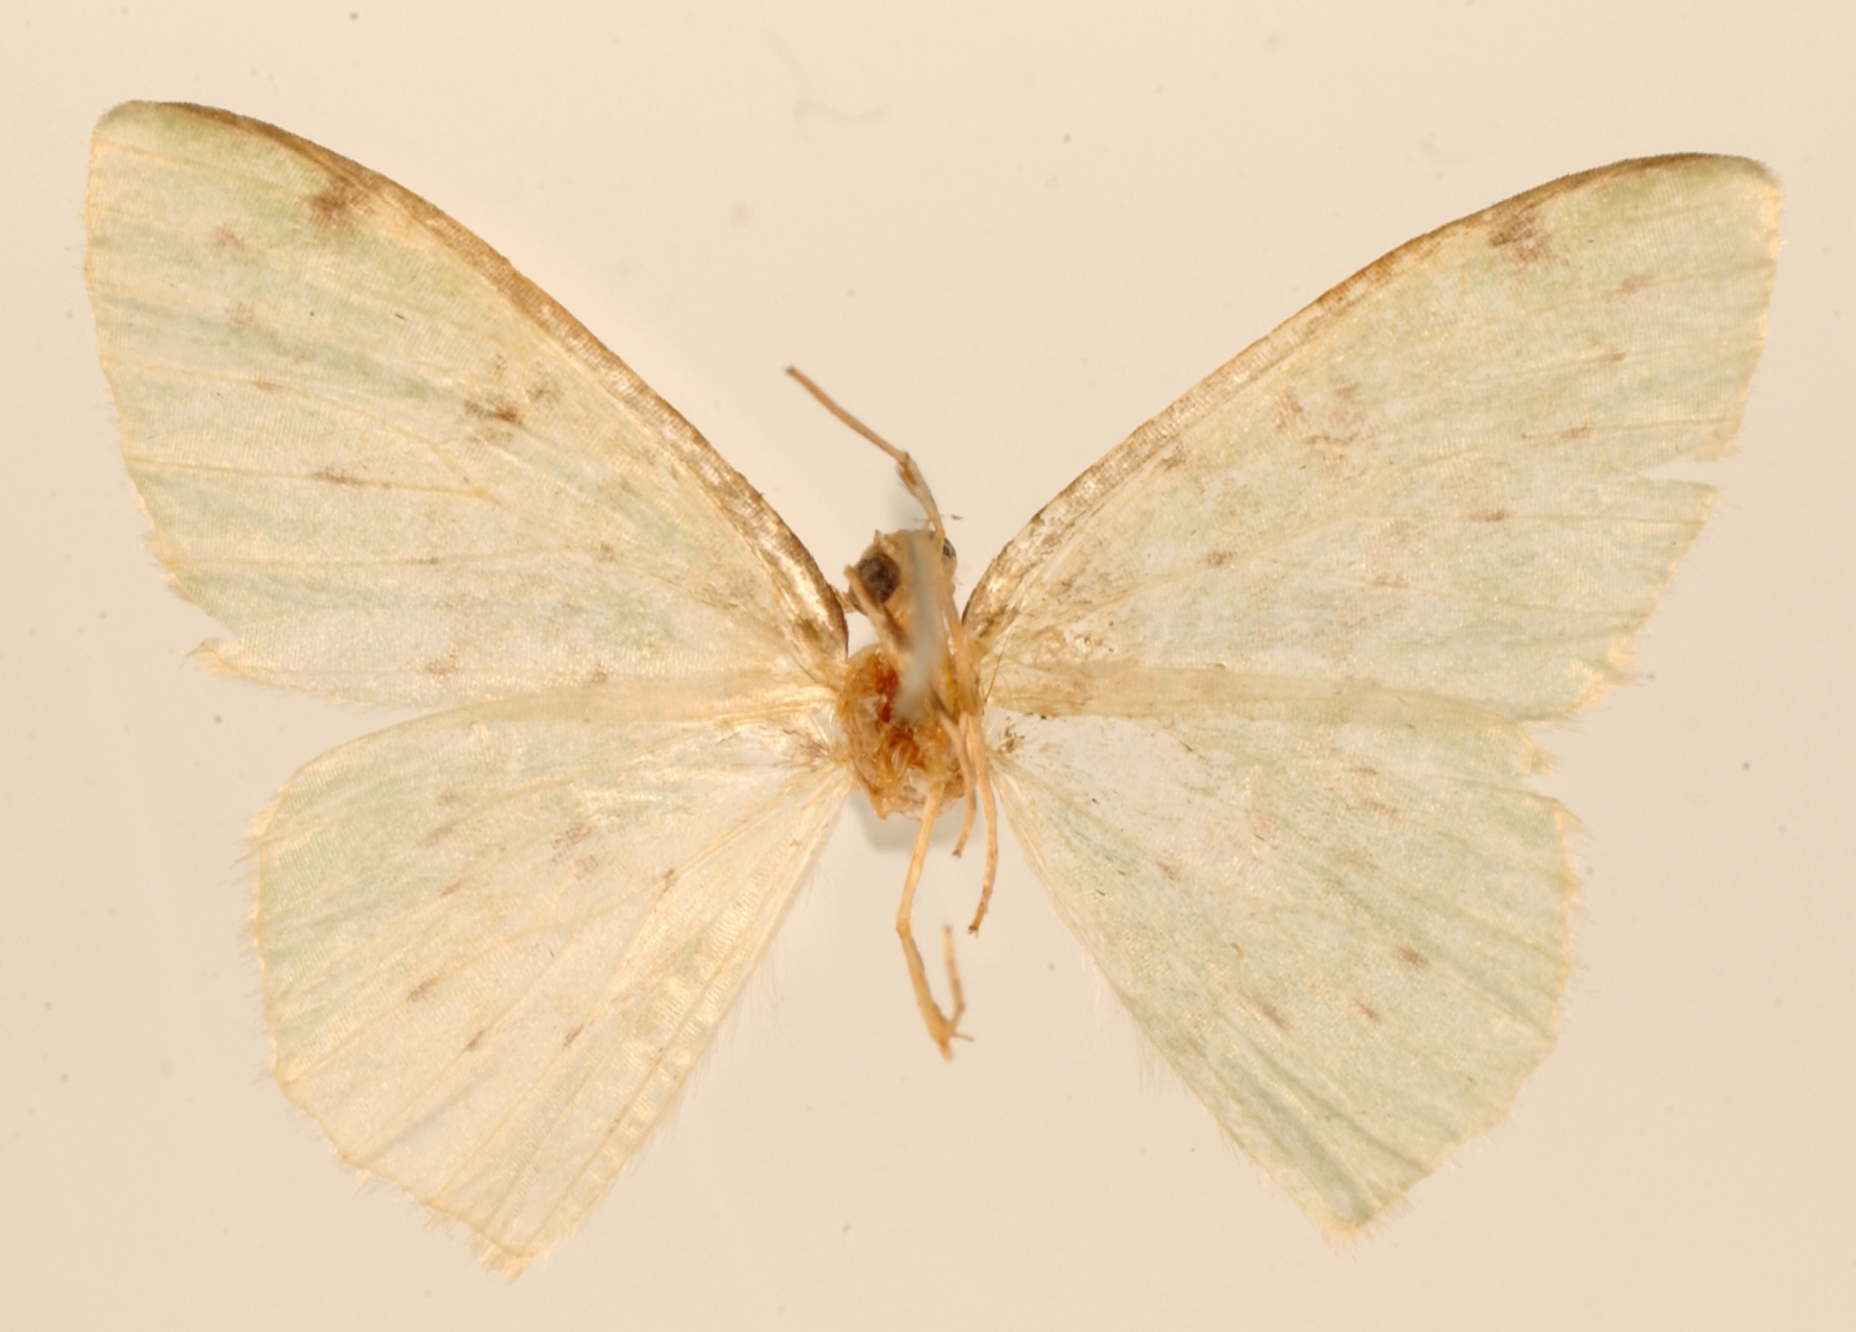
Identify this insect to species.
Racheospila plenifimbria
